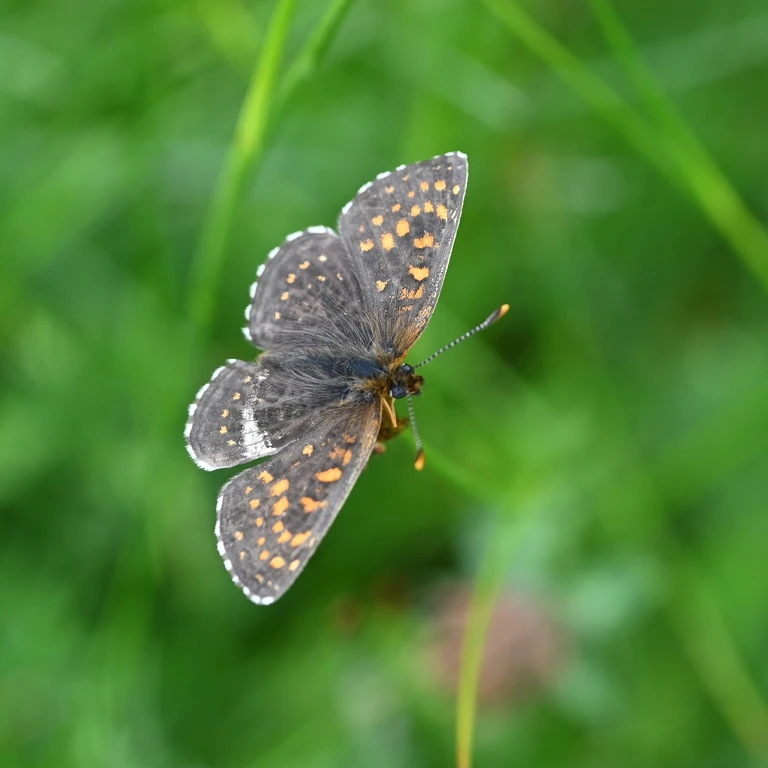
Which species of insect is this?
Melitaea diamina
